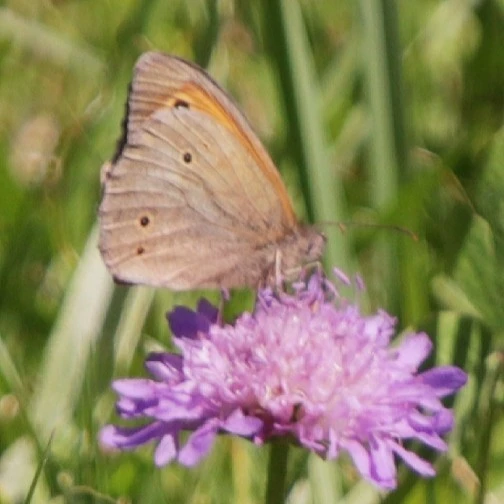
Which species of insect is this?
Maniola jurtina
